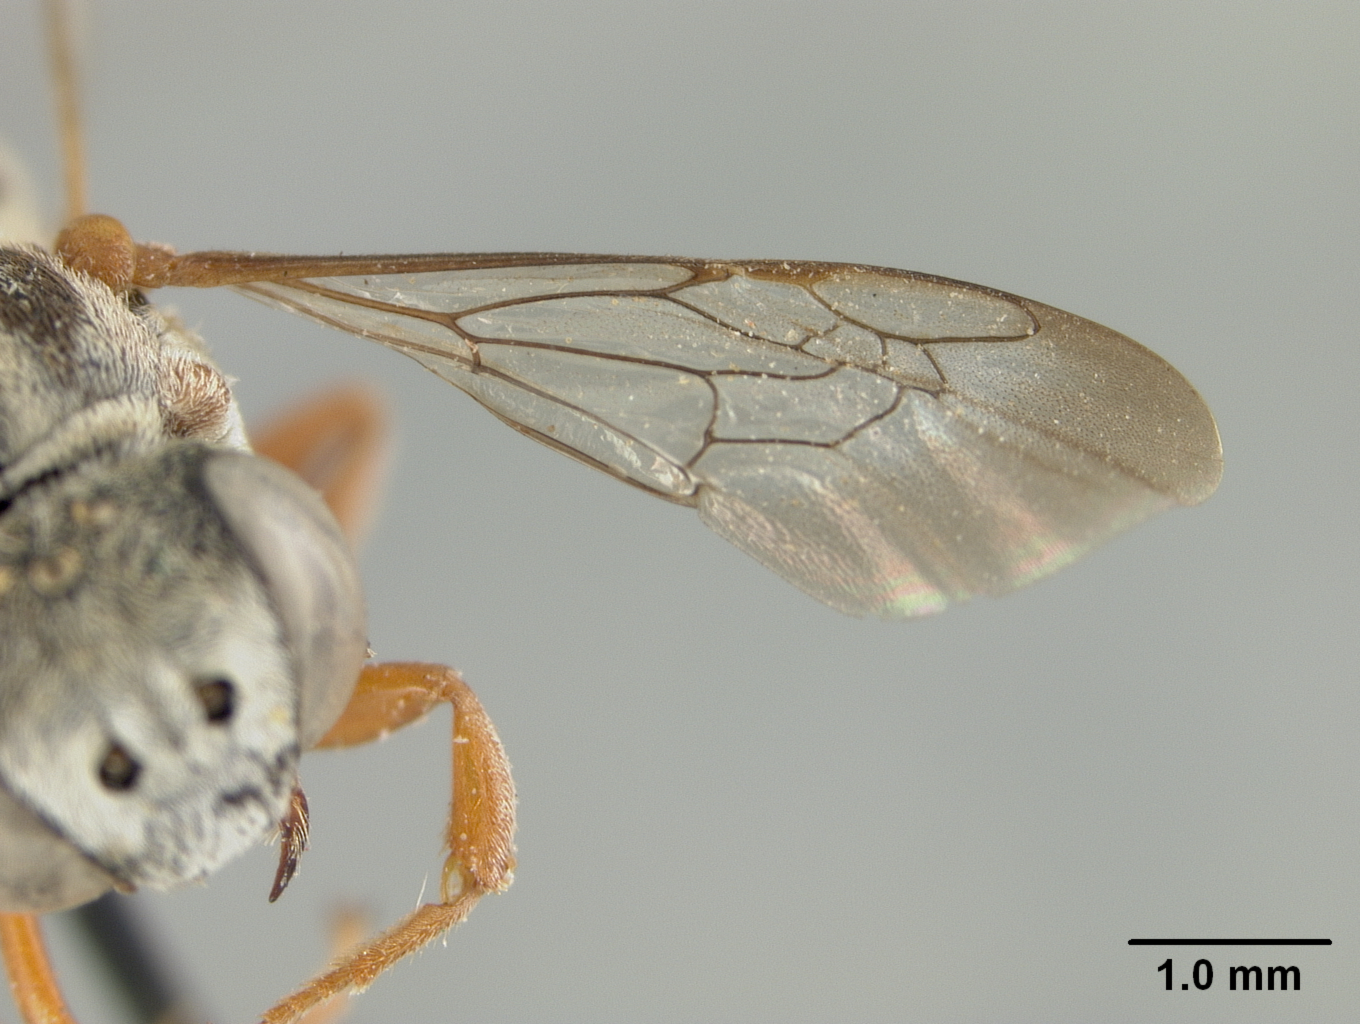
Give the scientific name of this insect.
Epeolus australis
